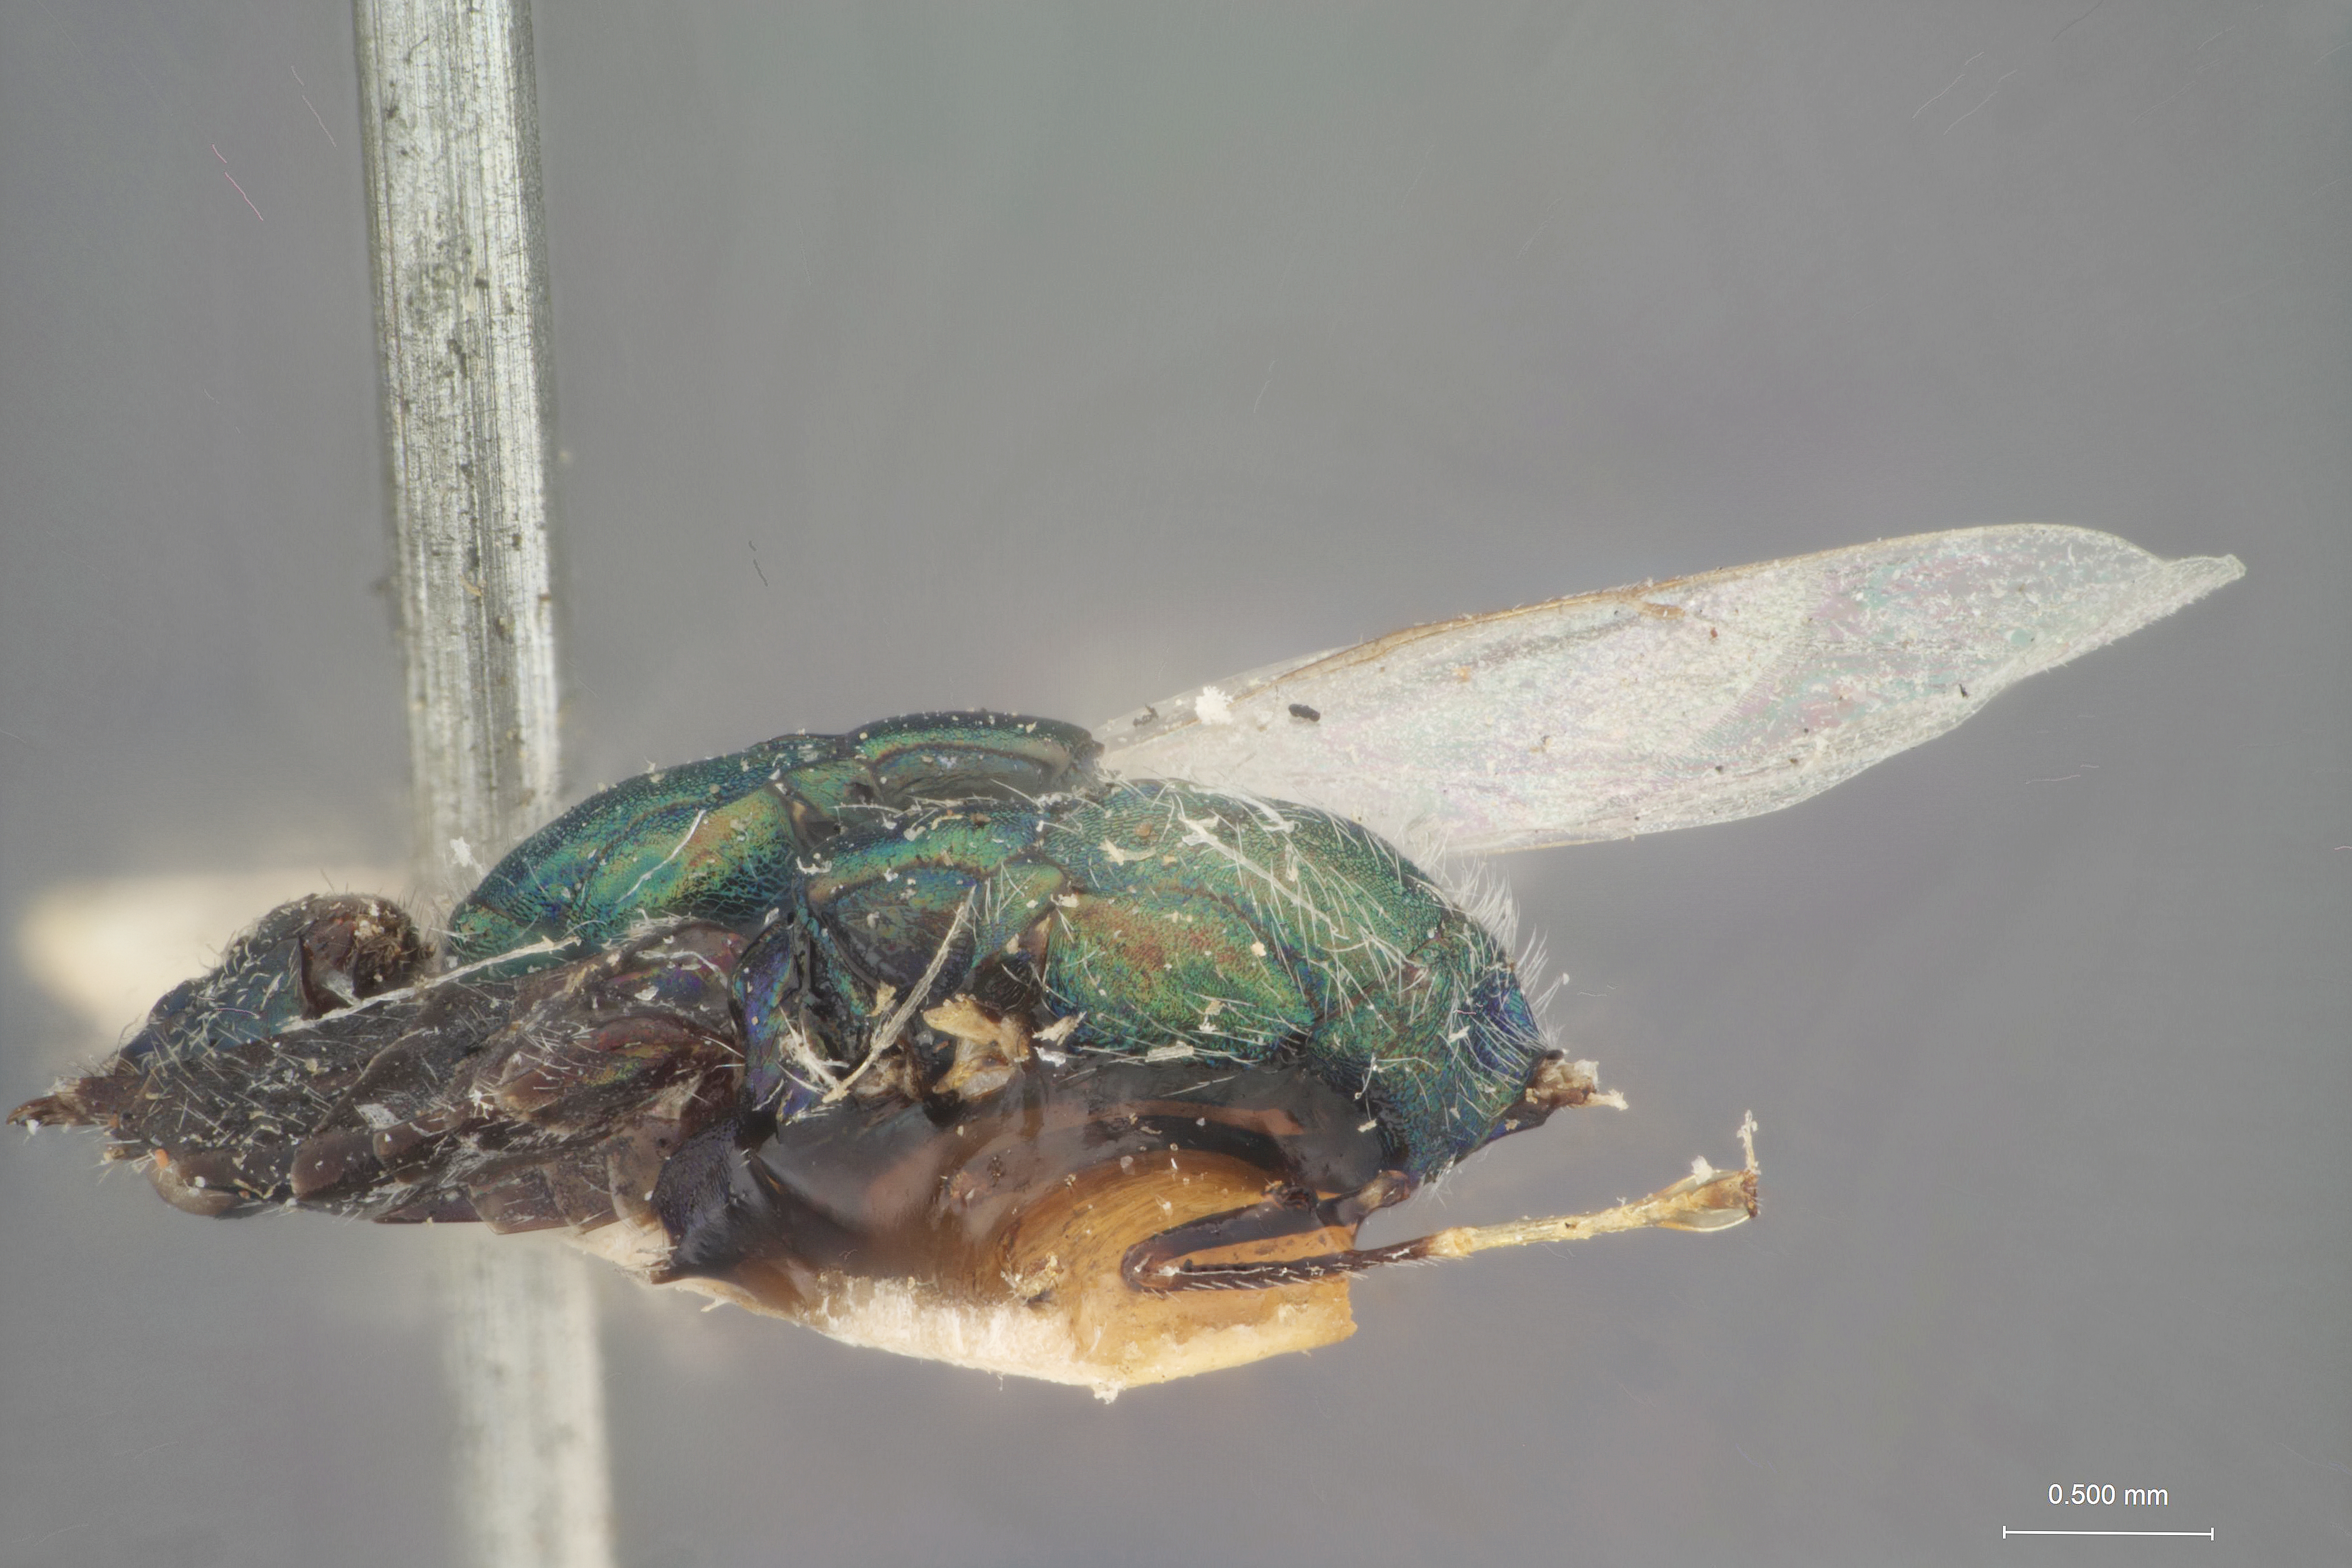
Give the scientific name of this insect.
Cremnoeulophus giganteus
